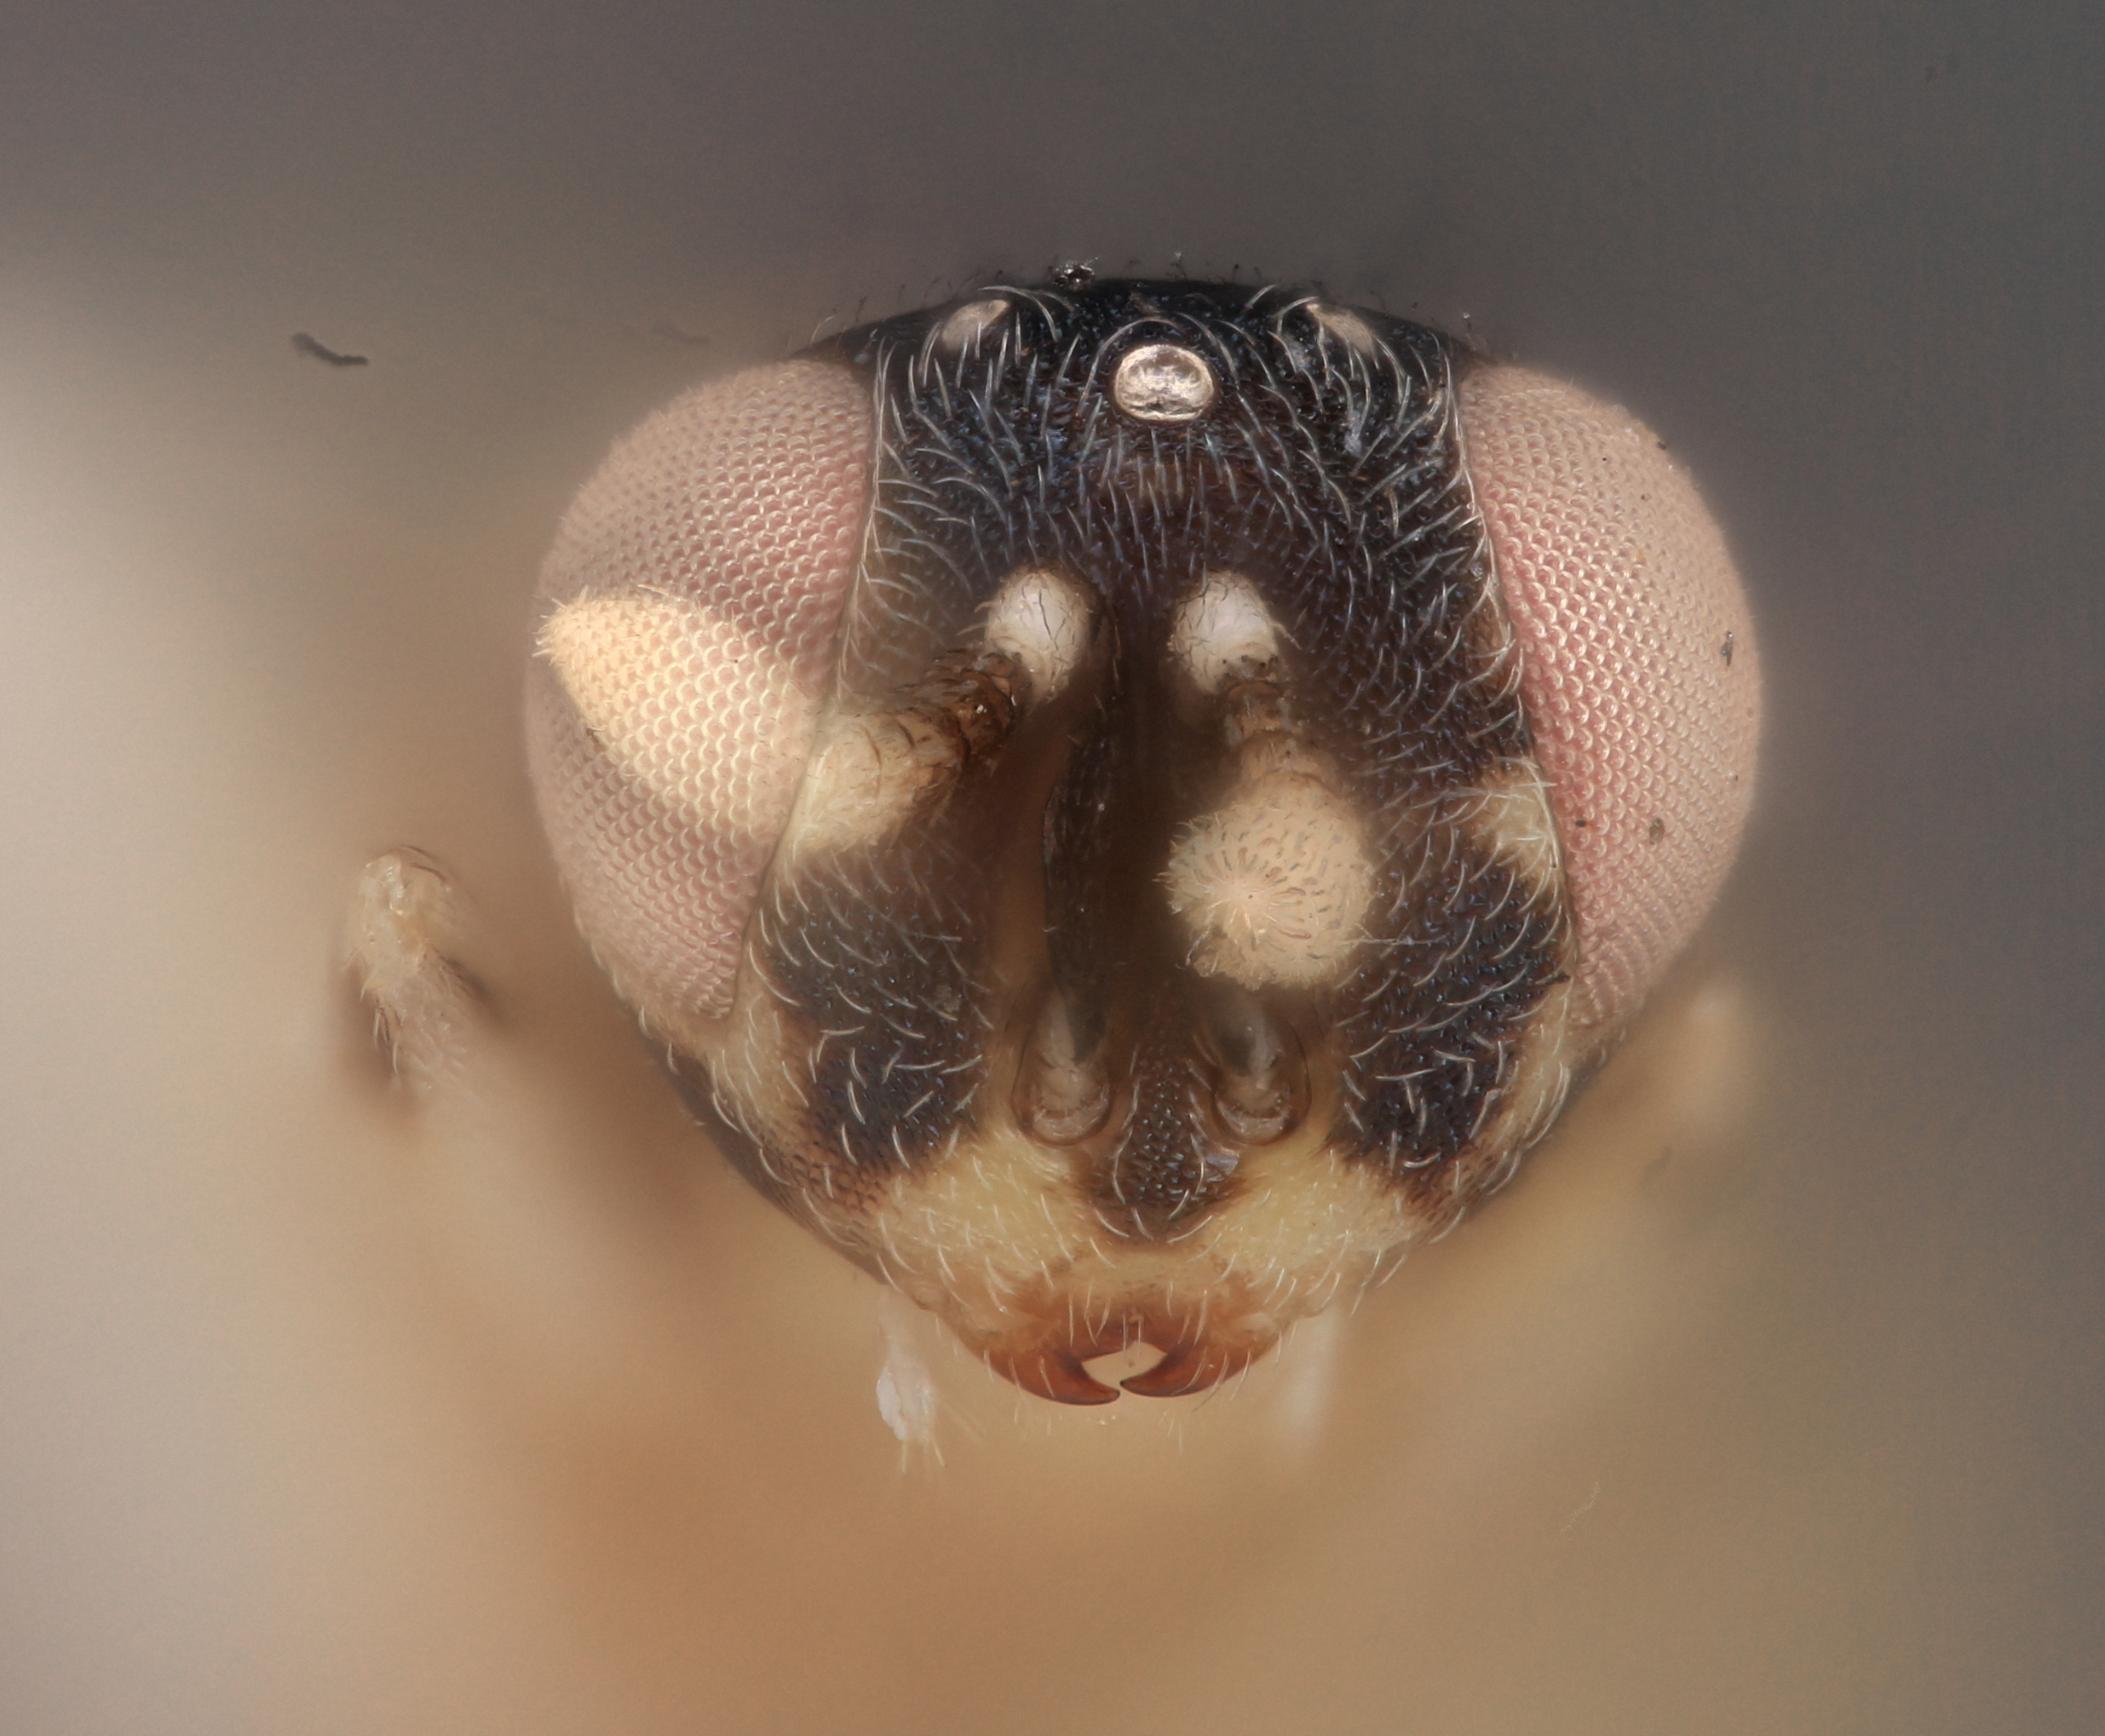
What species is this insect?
Tanaostigmodes emarginatus
